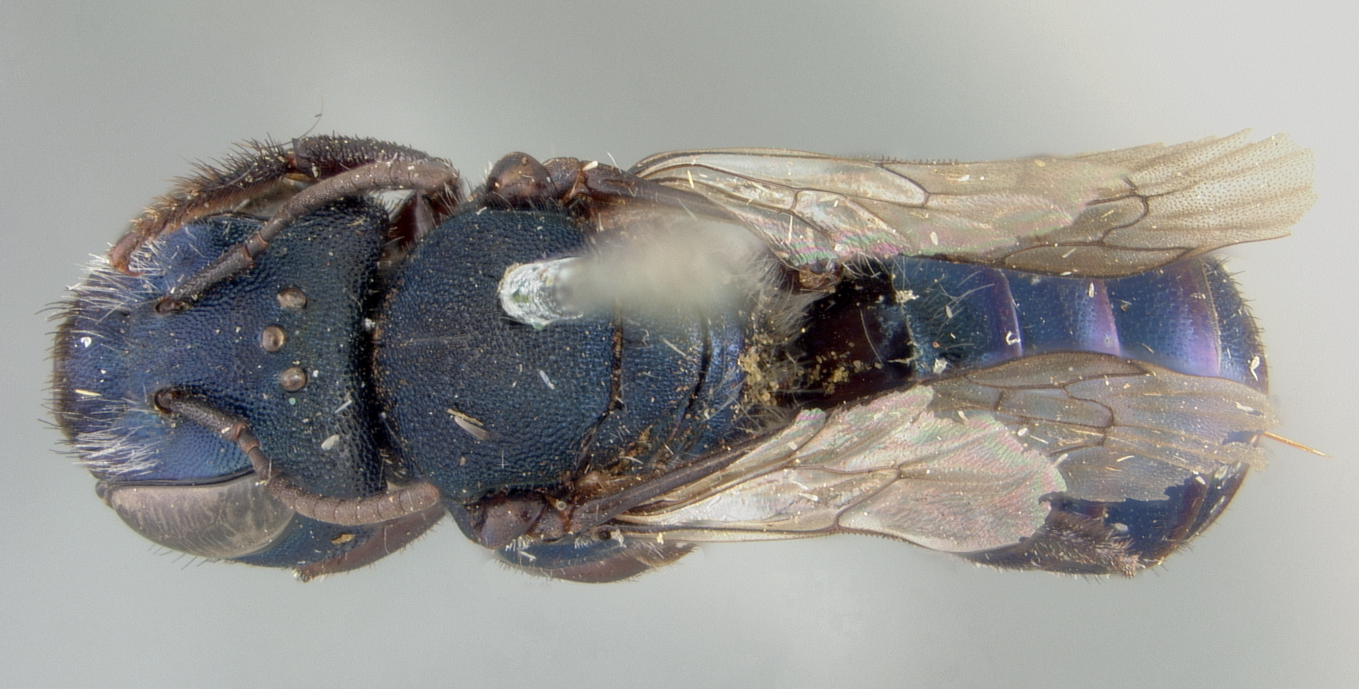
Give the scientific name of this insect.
Osmia pogonigera
